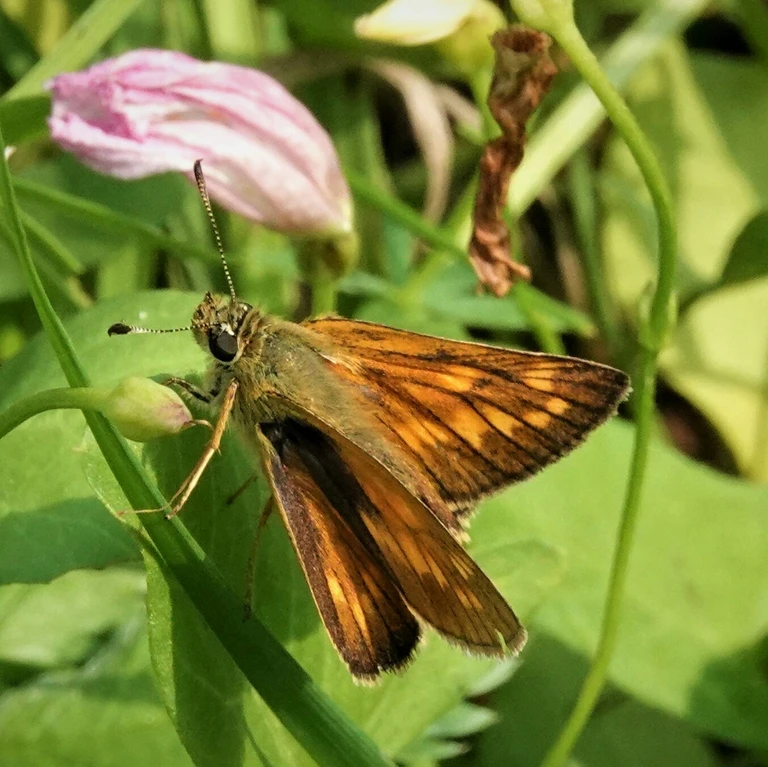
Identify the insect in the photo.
Ochlodes sylvanus (also Ochlodes venata)
